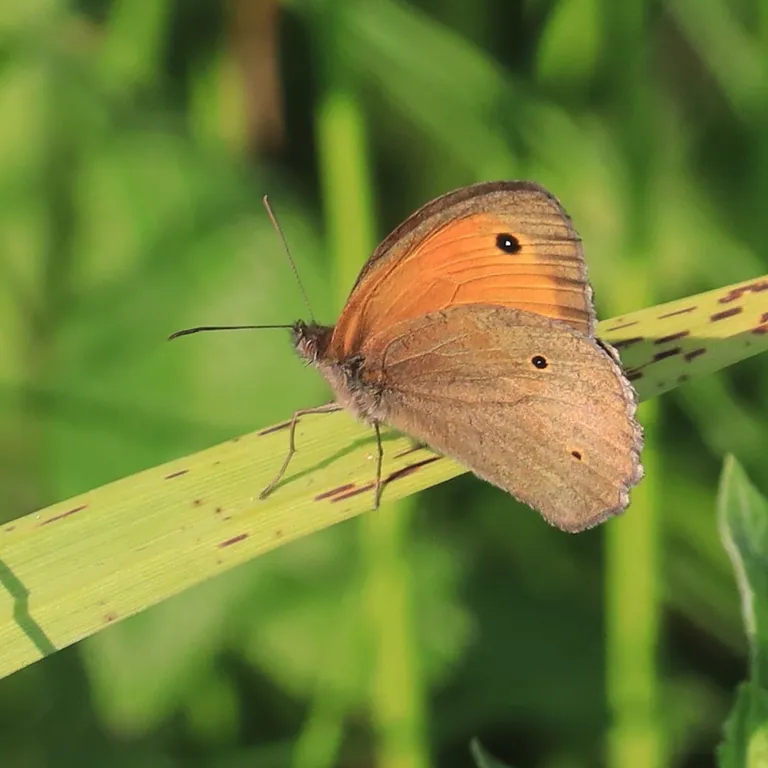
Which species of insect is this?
Maniola jurtina
